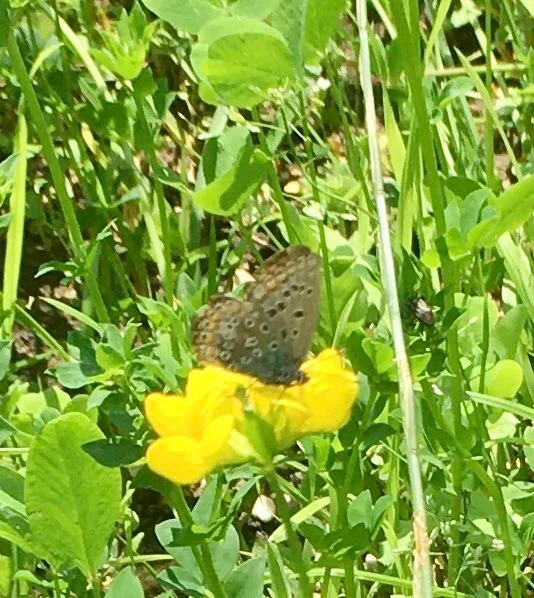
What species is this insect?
Polyommatus icarus
